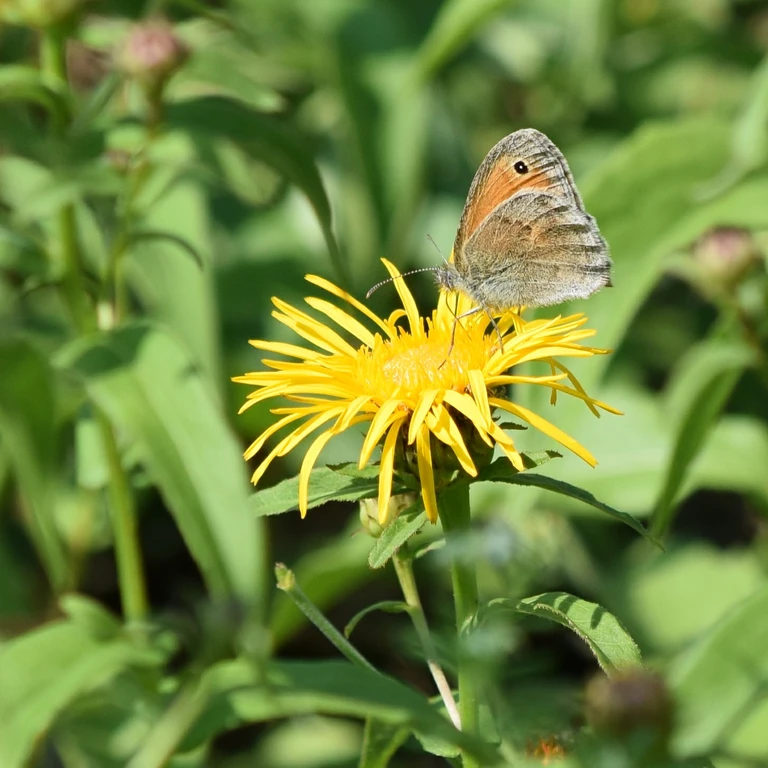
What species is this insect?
Coenonympha pamphilus
